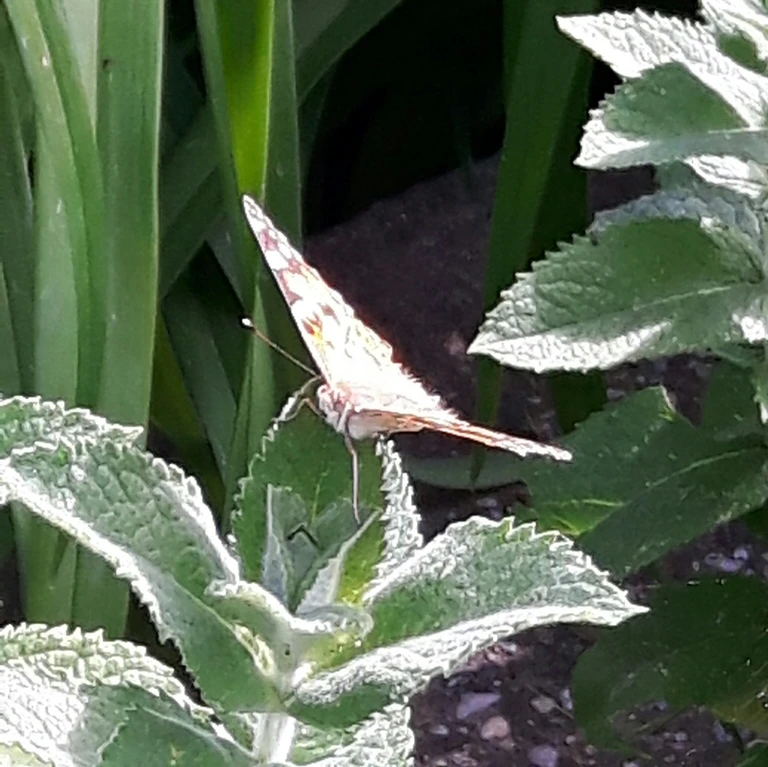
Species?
Vanessa cardui
